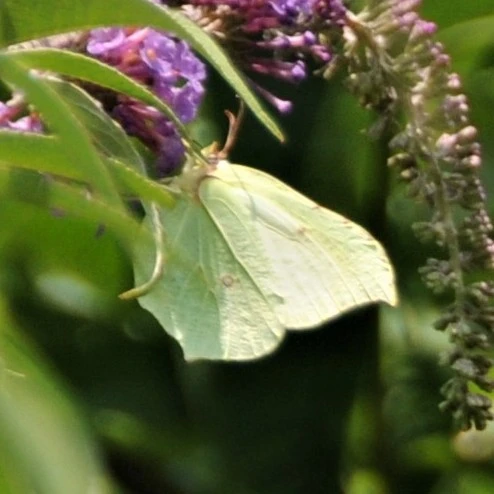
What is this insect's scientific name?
Gonepteryx rhamni
